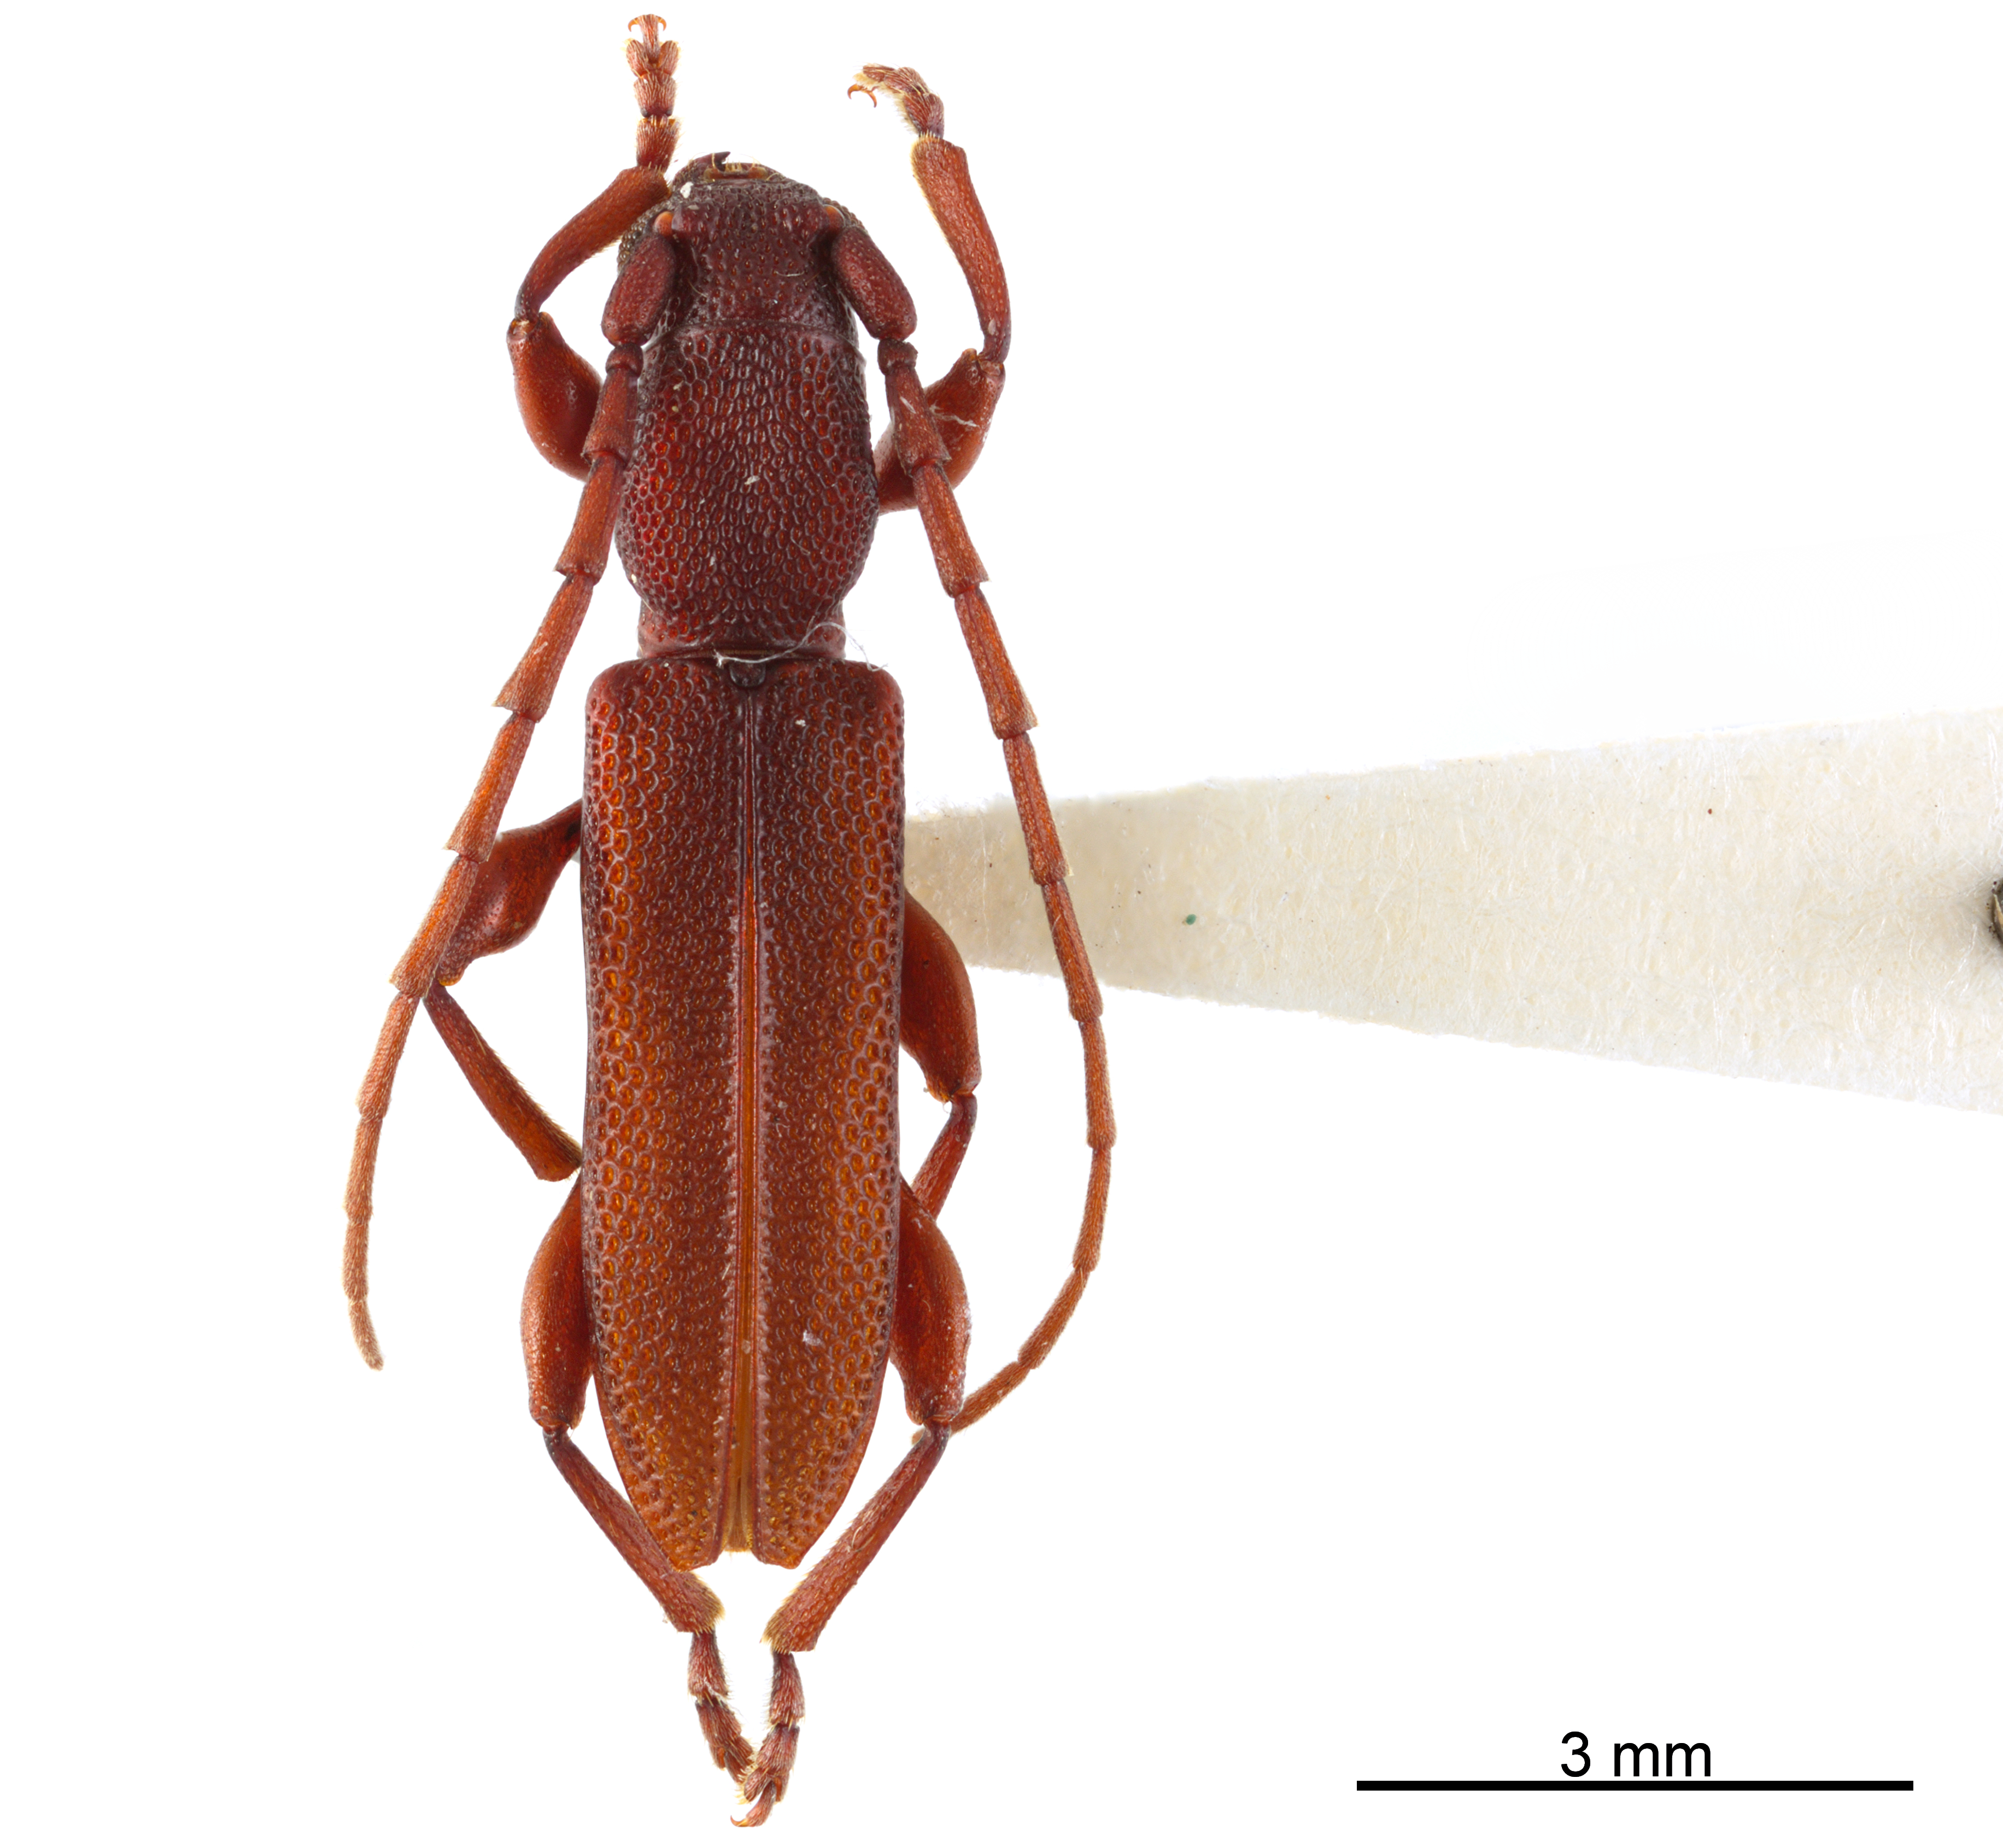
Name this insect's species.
Coscinedes gracilis
